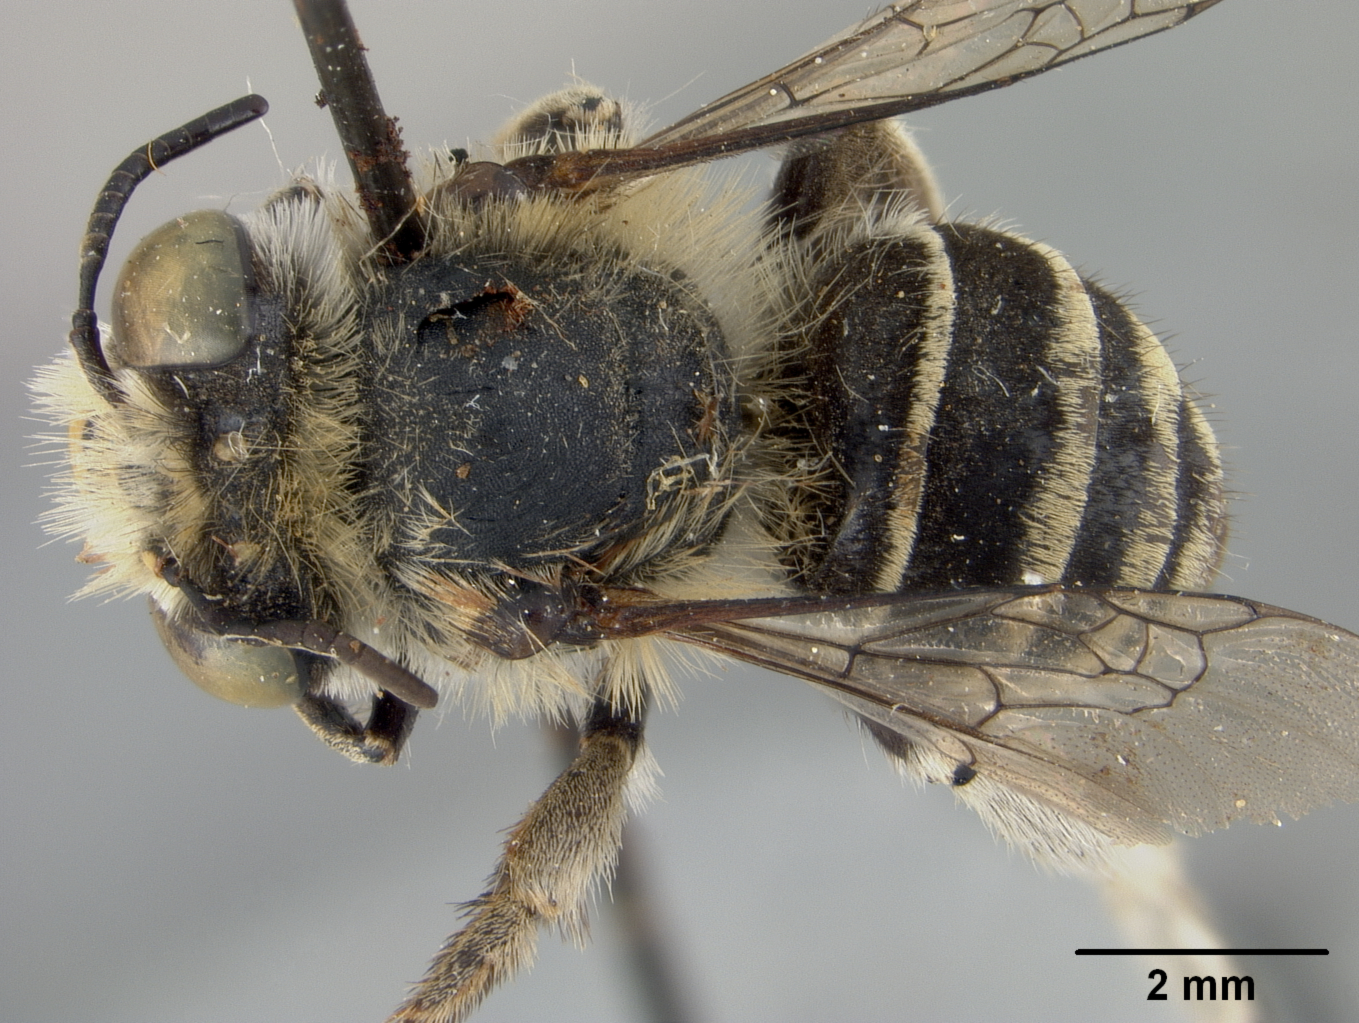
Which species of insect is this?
Anthophora bispinosa
